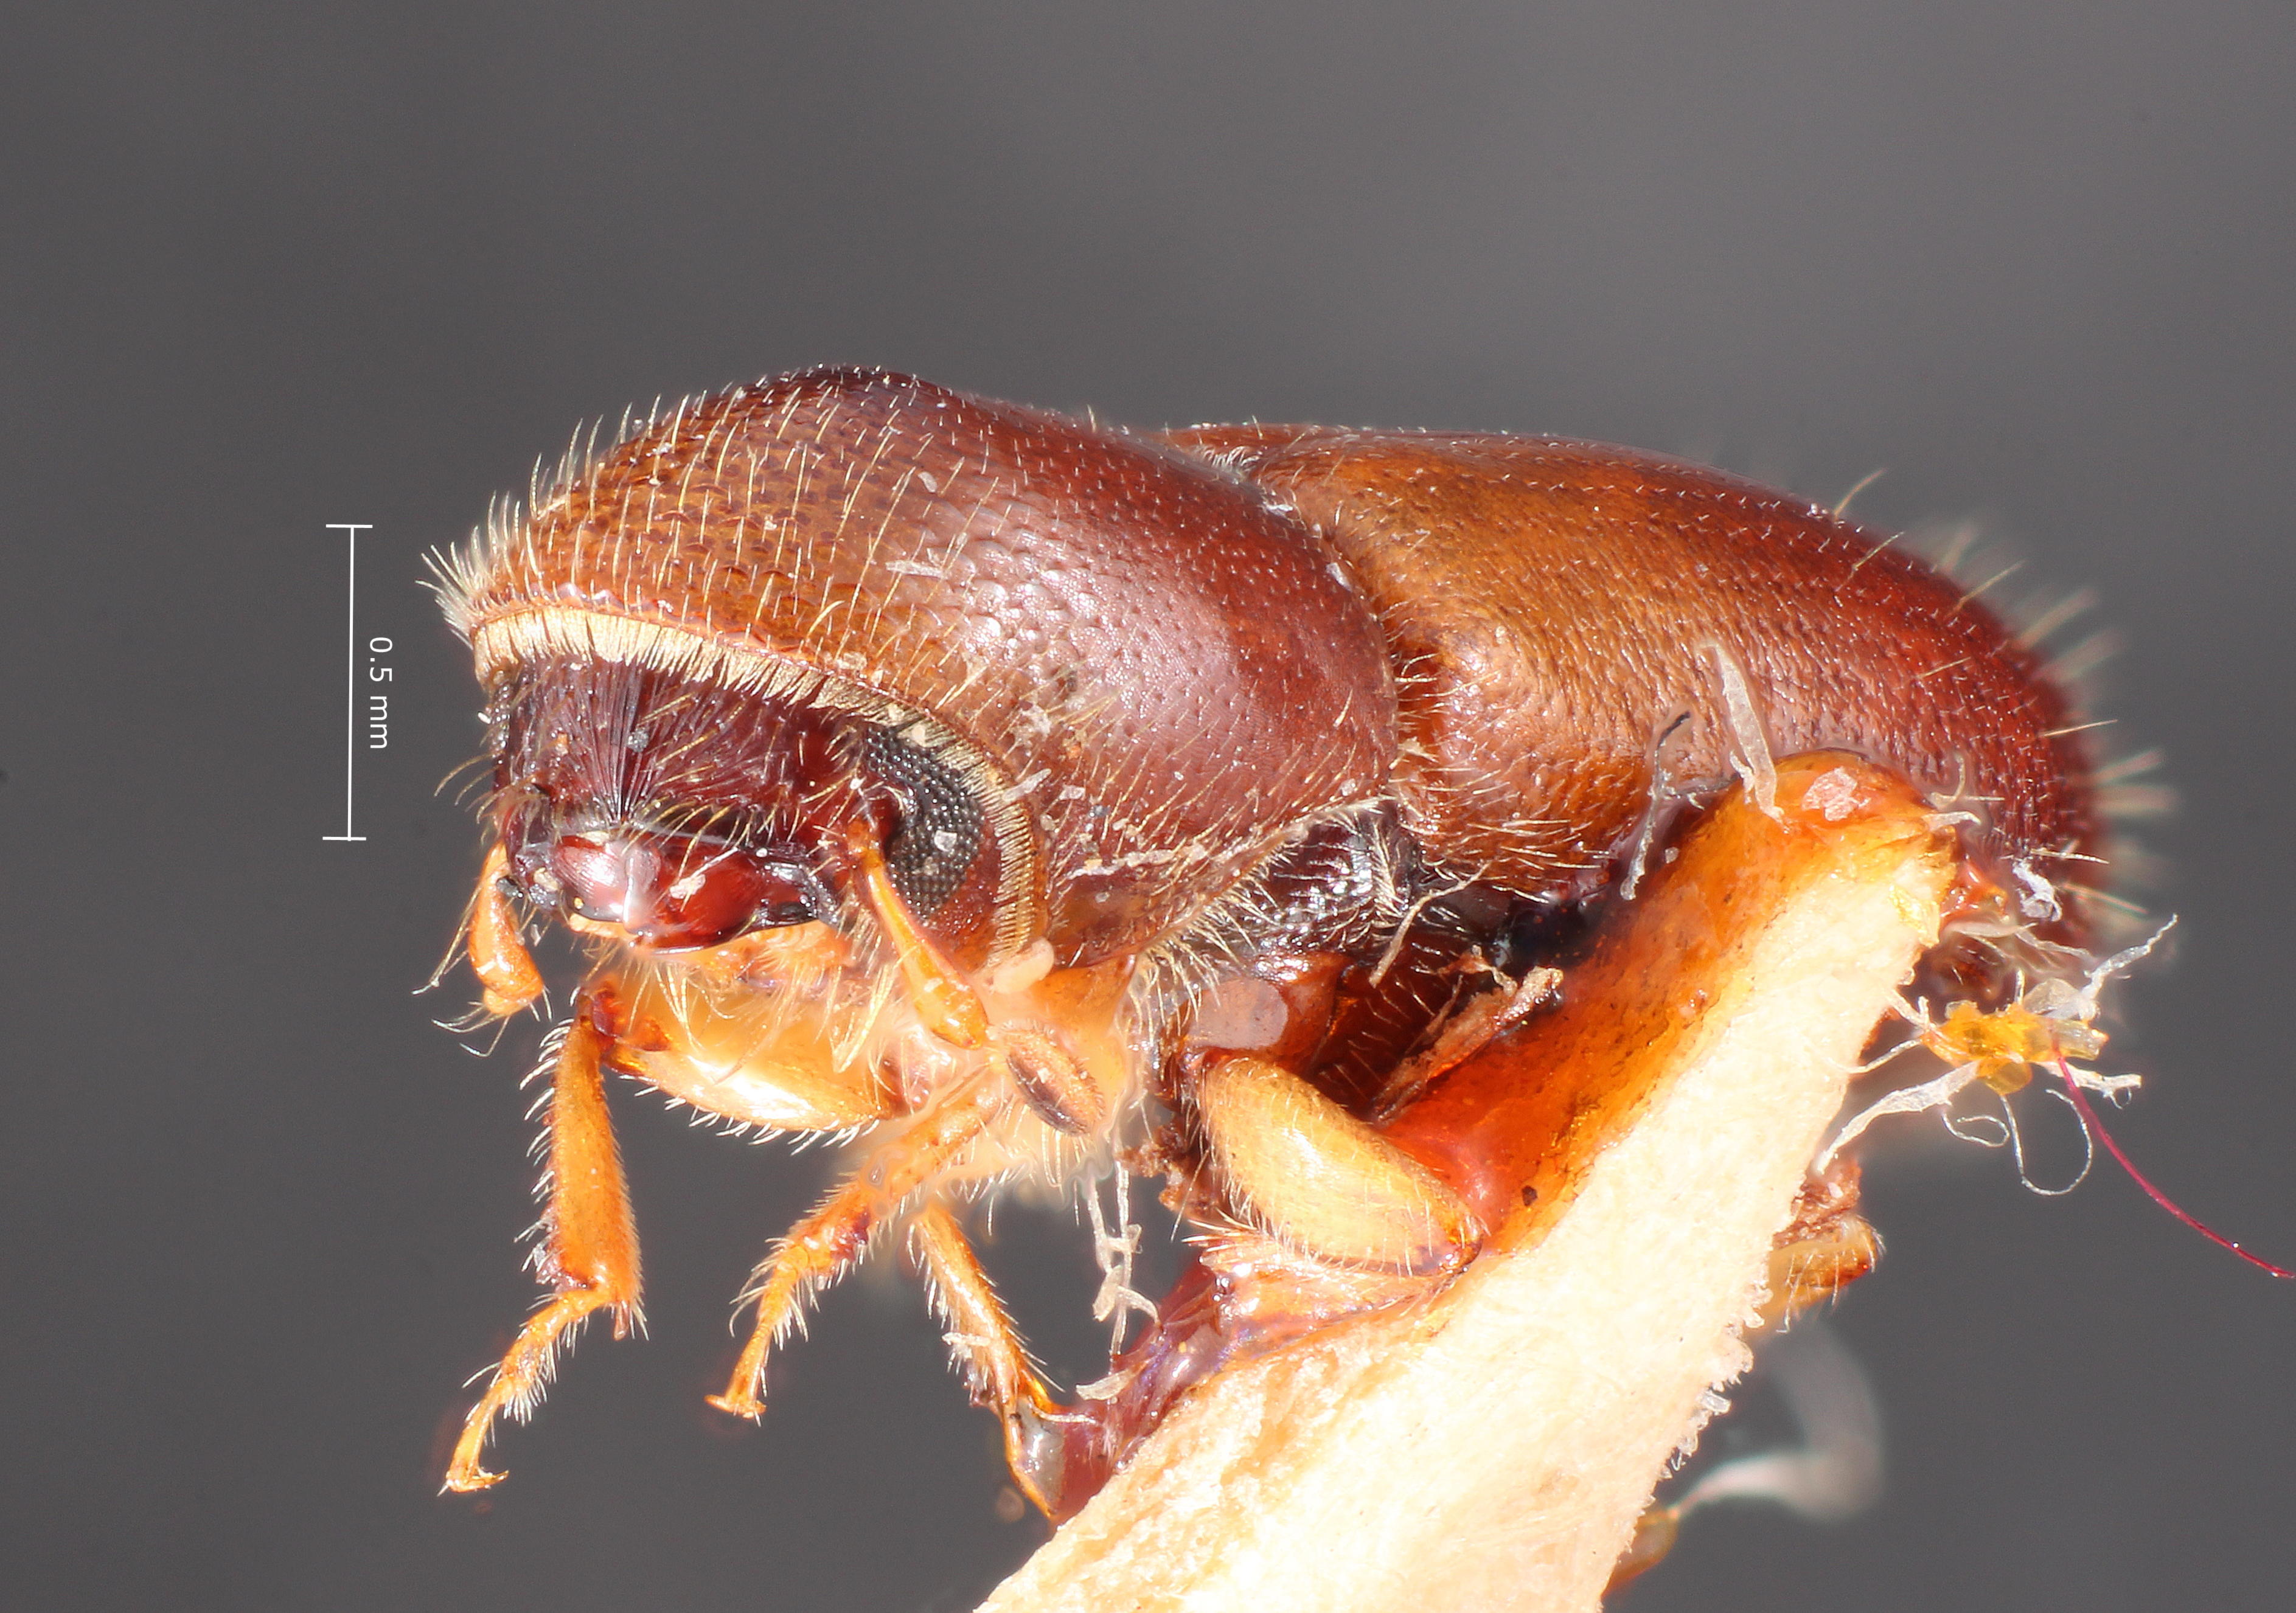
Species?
Gnathotrichus aciculatus
